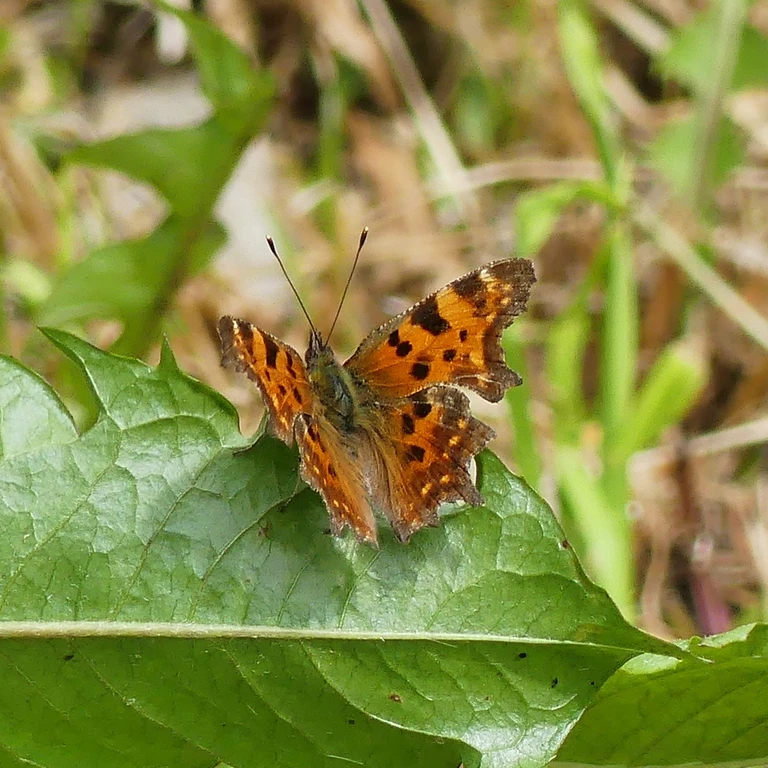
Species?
Polygonia c-album
